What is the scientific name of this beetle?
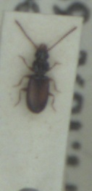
Perileptus areolatus
